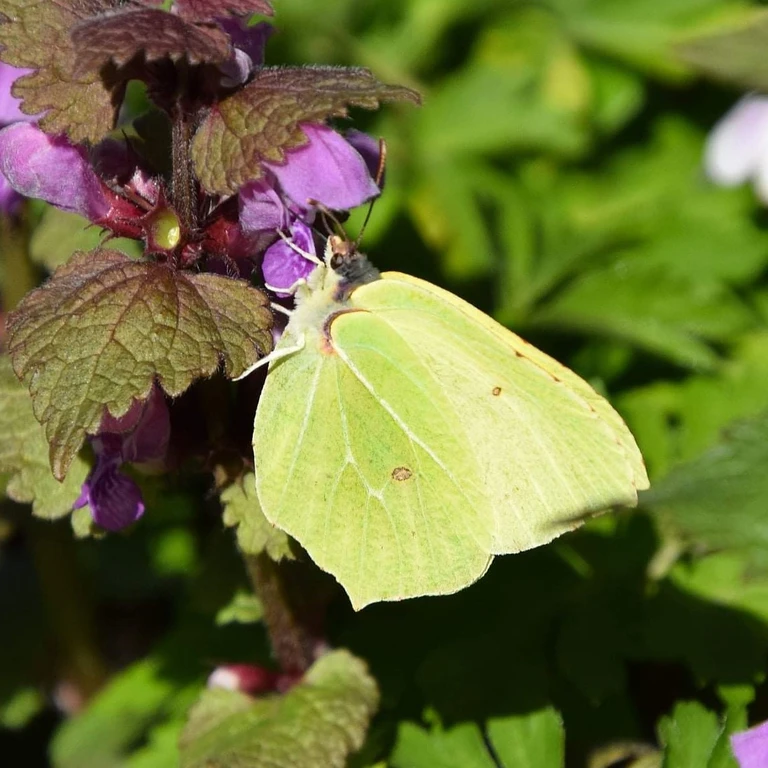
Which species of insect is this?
Gonepteryx rhamni
